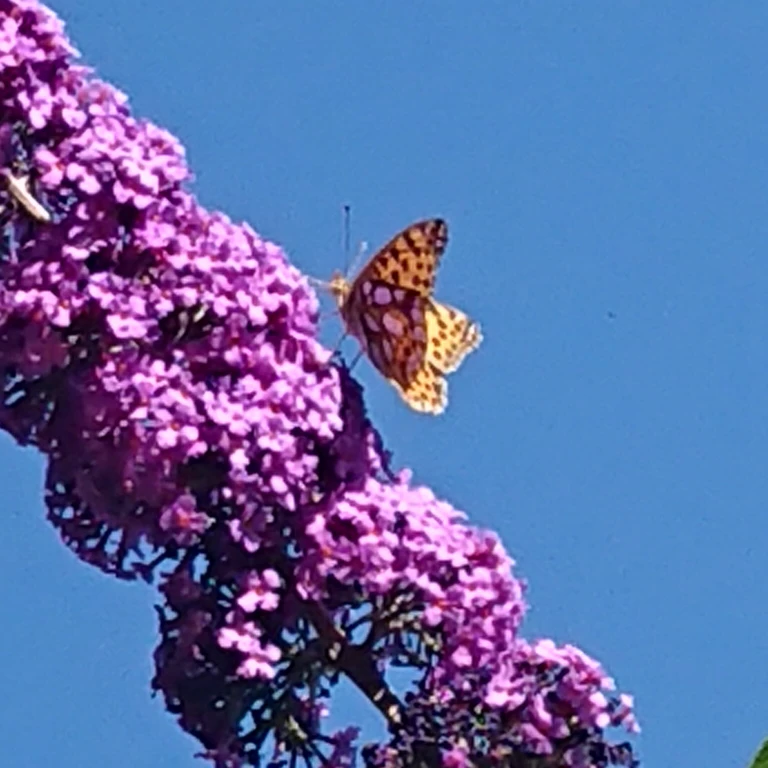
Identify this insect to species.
Issoria lathonia
